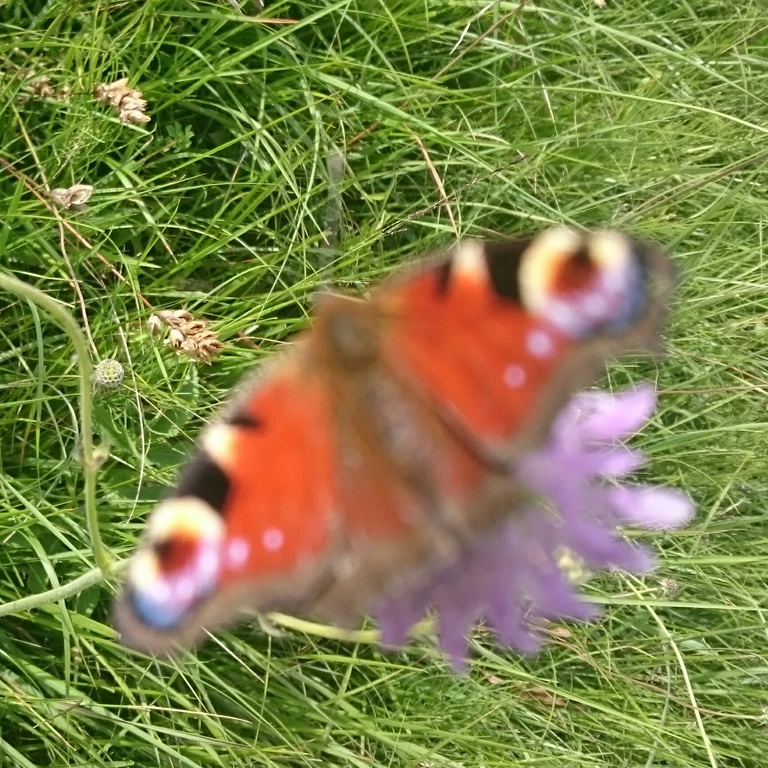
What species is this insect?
Aglais io
